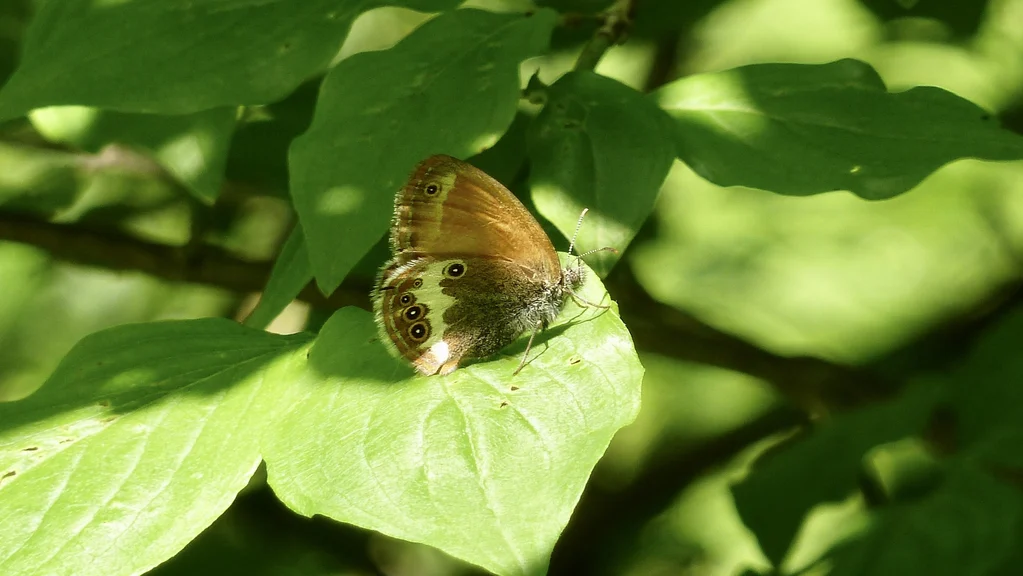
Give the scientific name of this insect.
Coenonympha arcania
